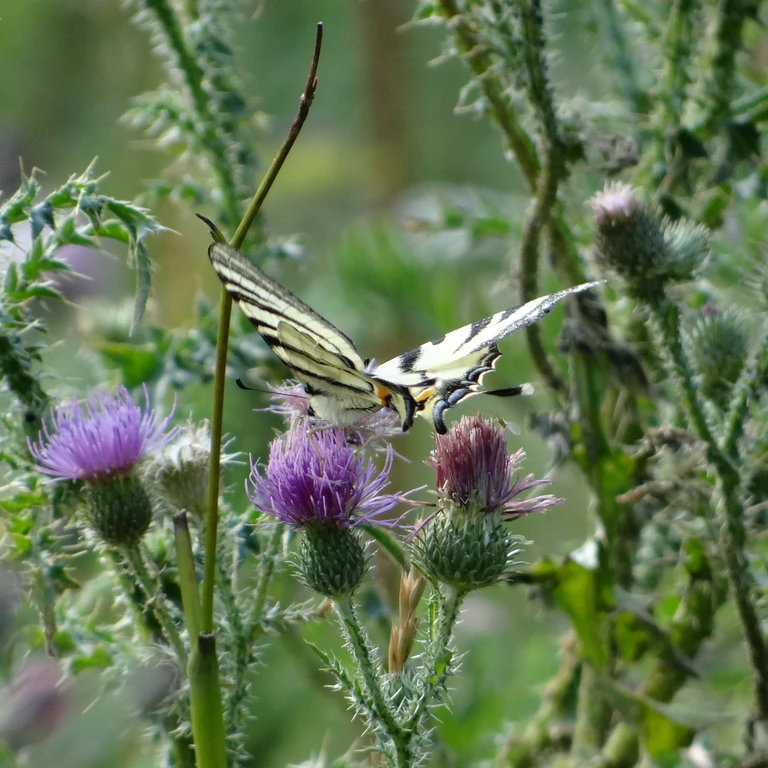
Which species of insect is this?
Iphiclides podalirius
